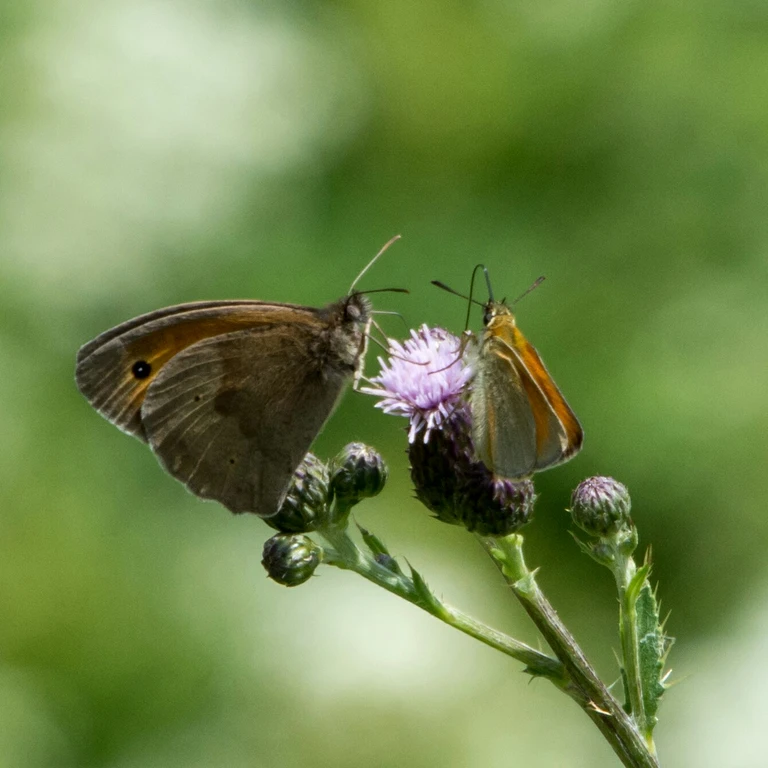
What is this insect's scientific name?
Maniola jurtina
